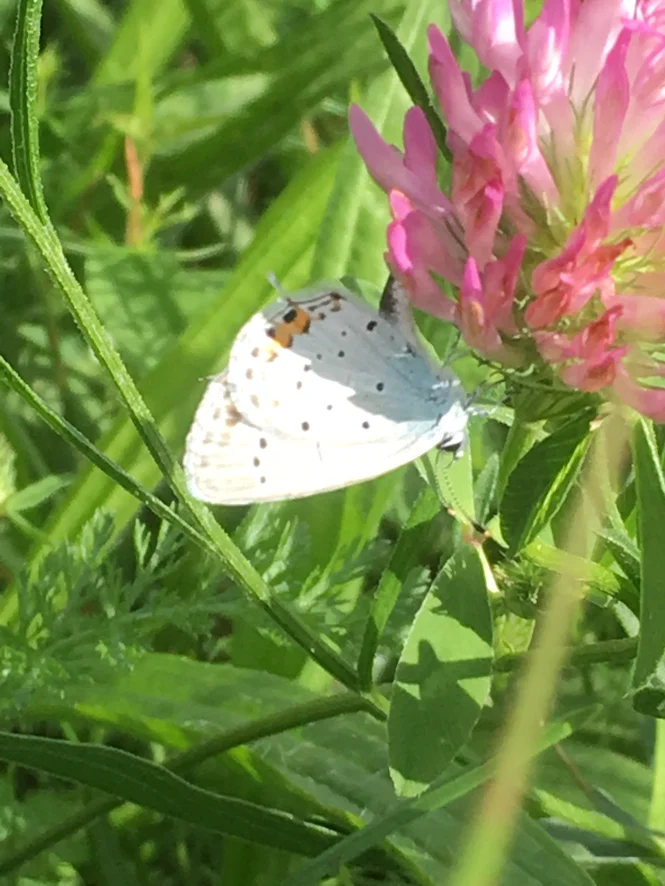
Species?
Cupido argiades (also Elkalyce argiades)
